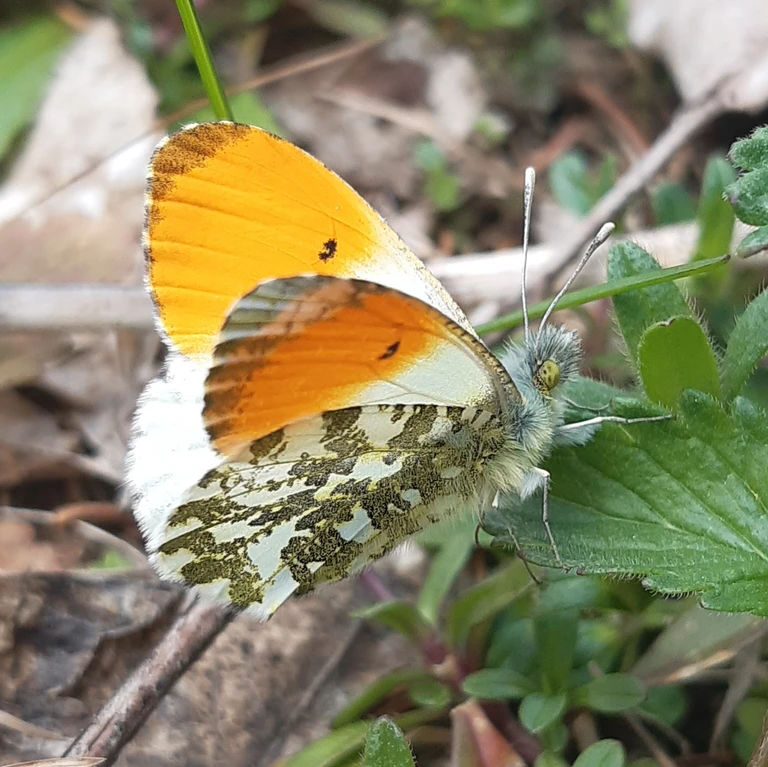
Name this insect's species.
Anthocharis cardamines
